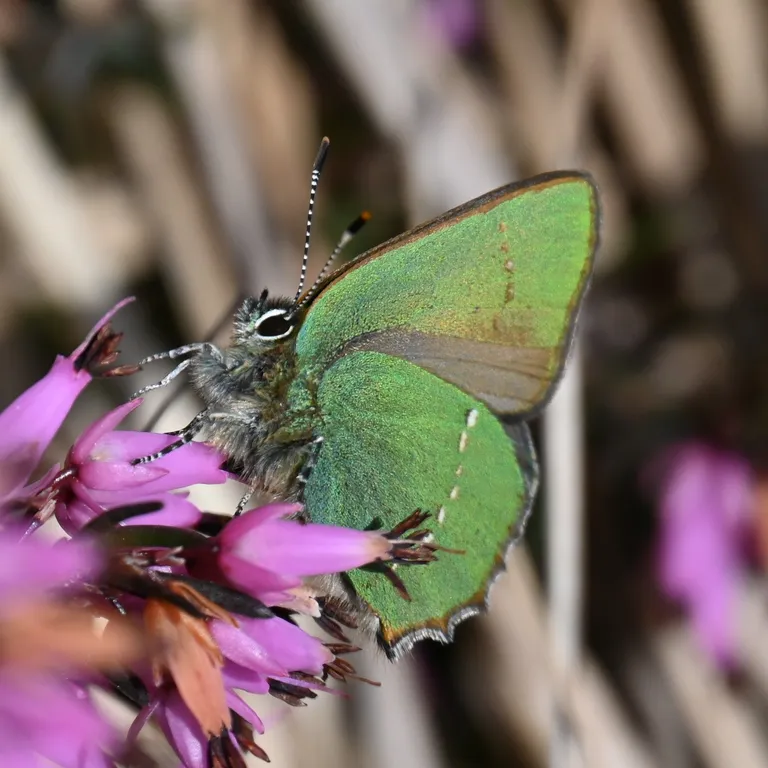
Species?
Callophrys rubi
